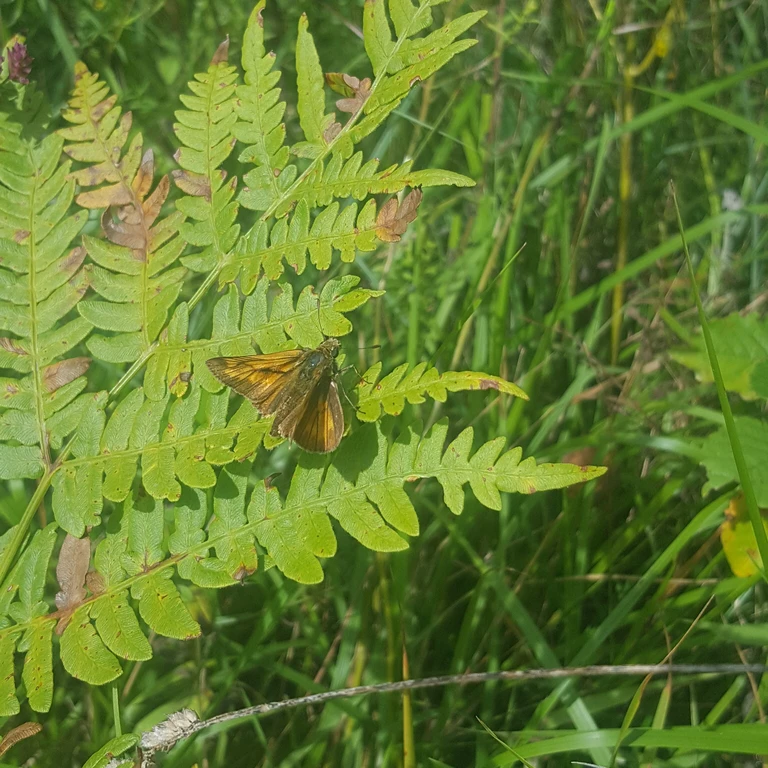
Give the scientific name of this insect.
Ochlodes sylvanus (also Ochlodes venata)
